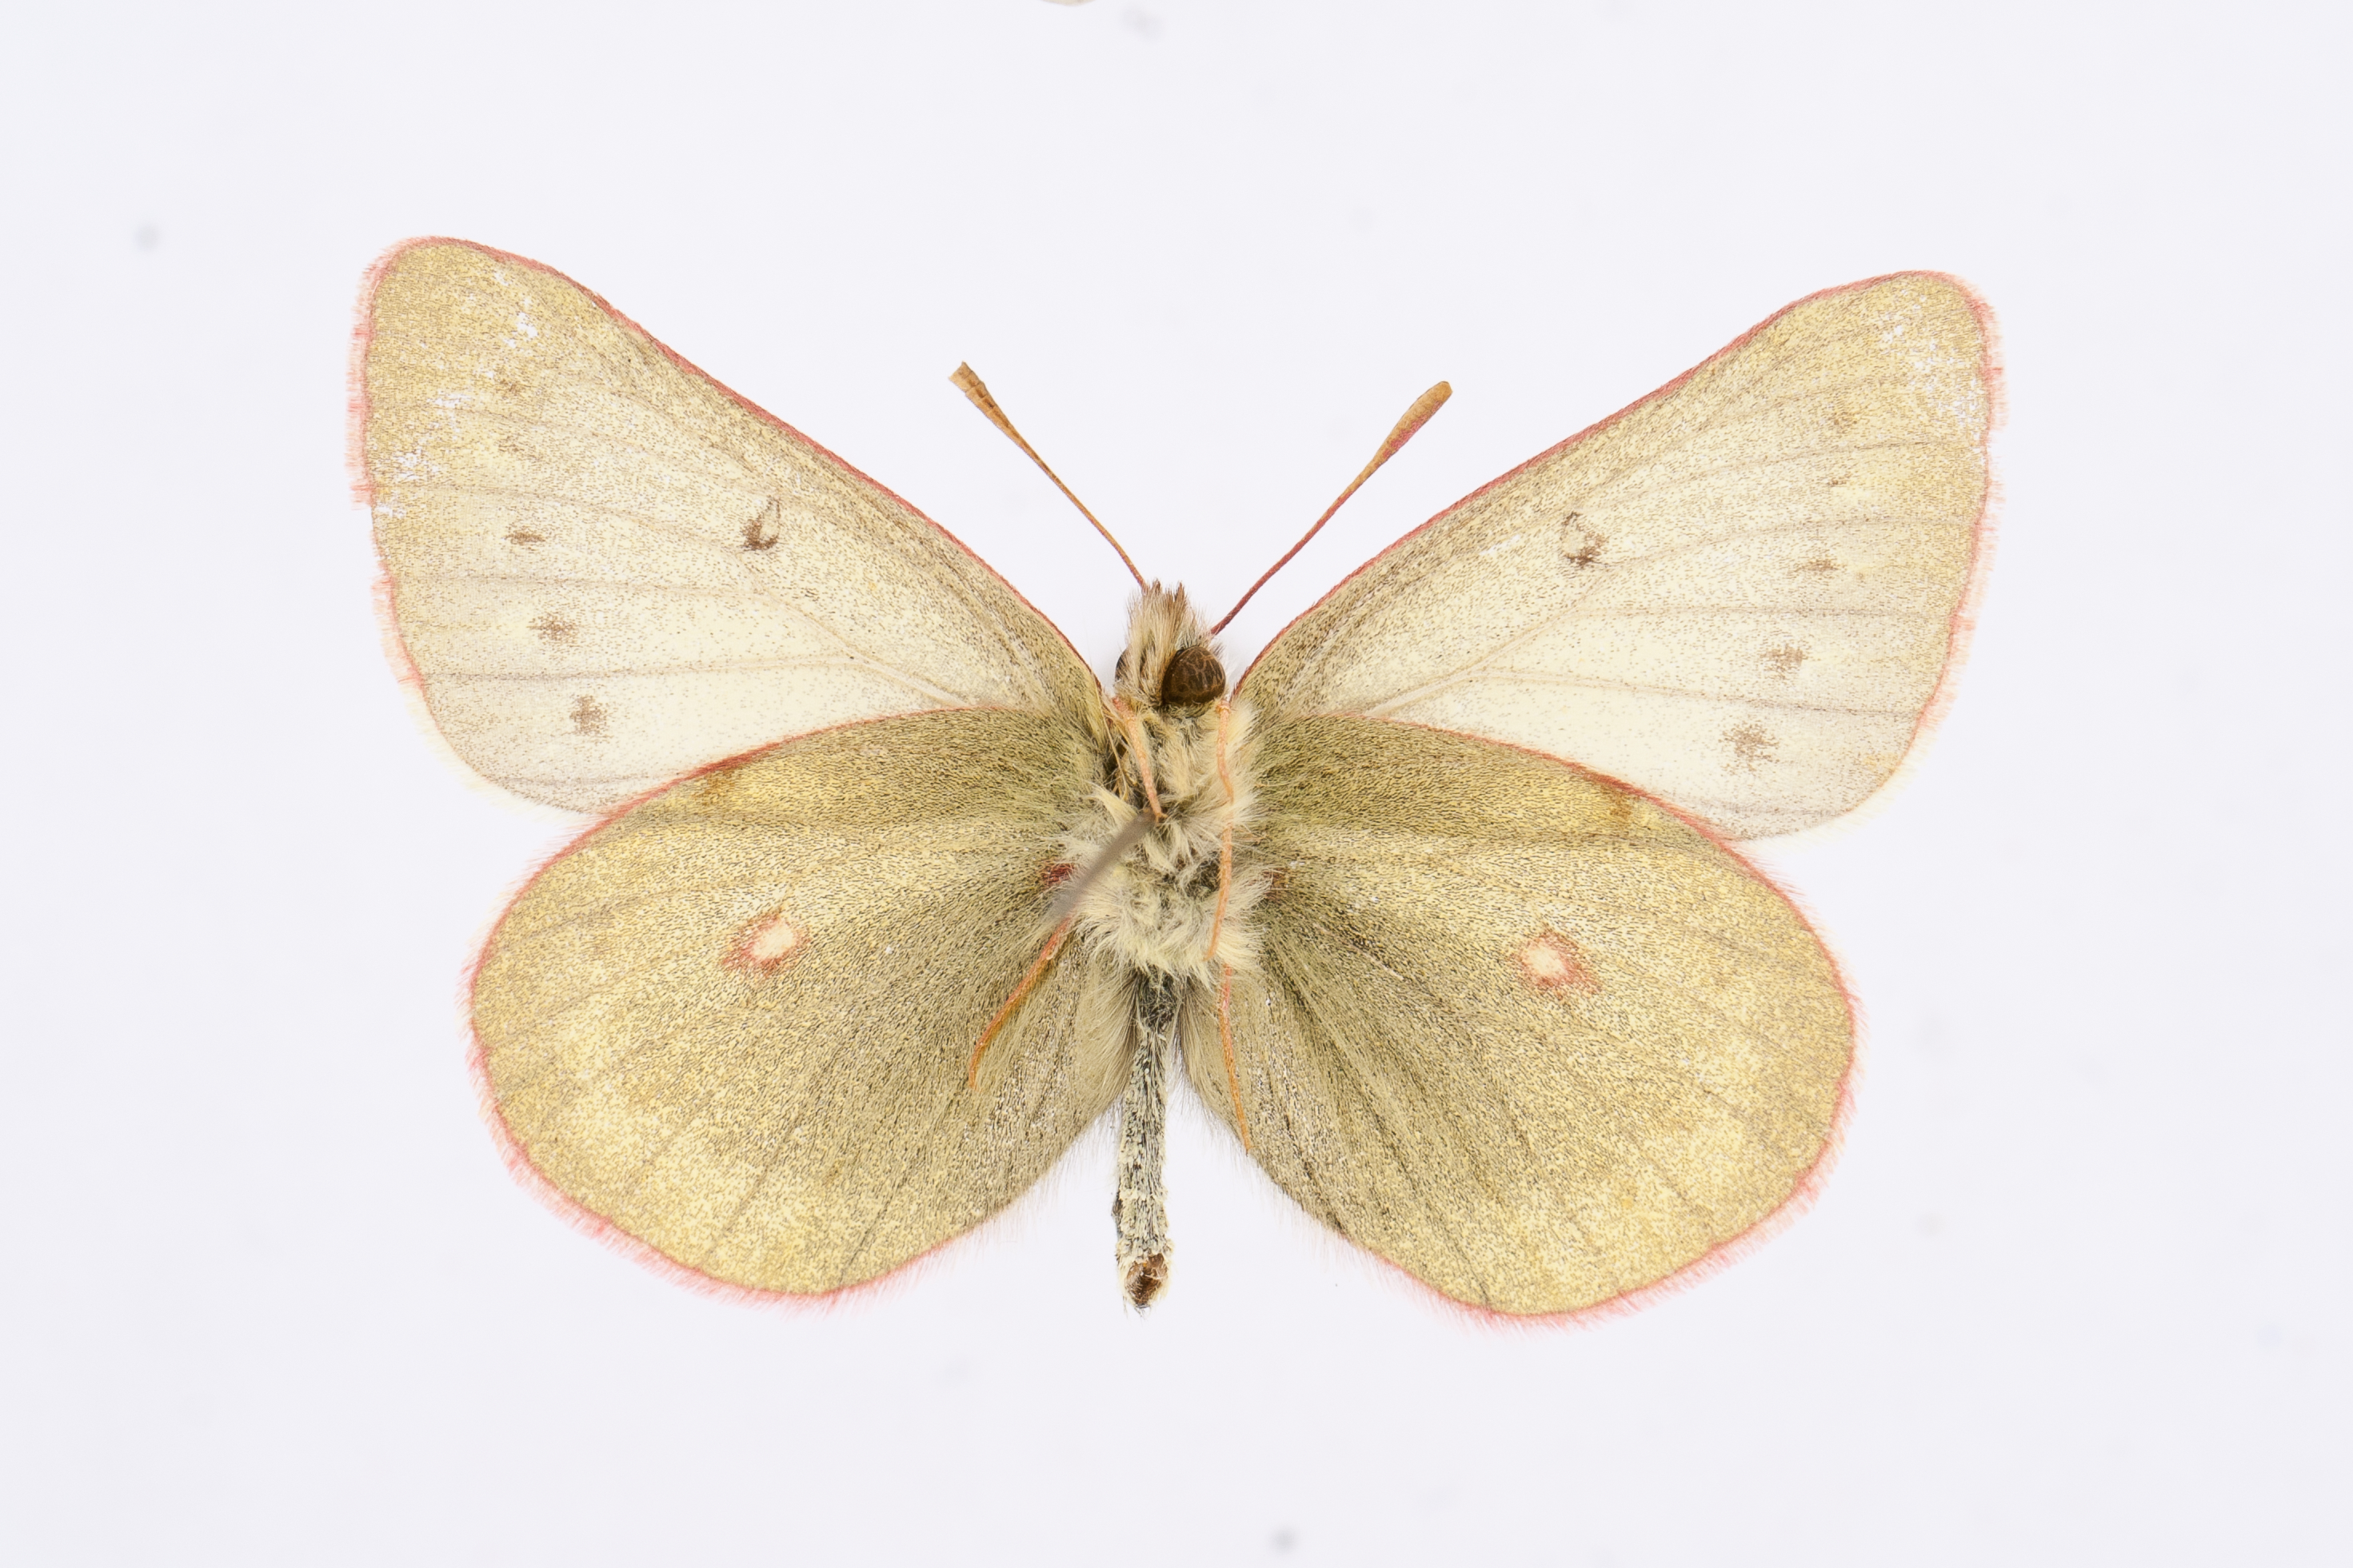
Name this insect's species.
Colias nastes
